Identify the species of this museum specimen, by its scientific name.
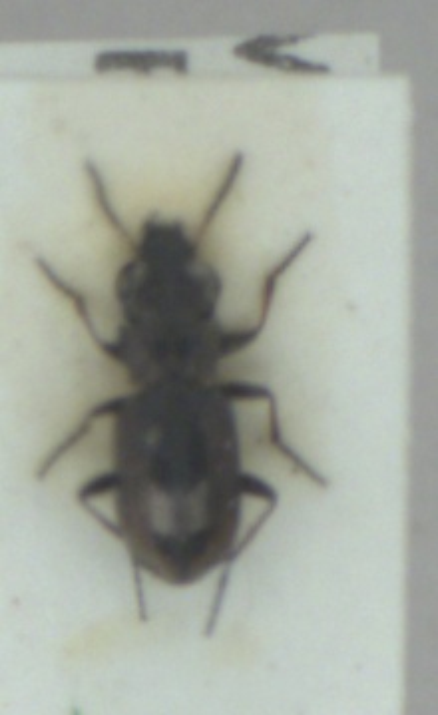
Notiophilus biguttatus
